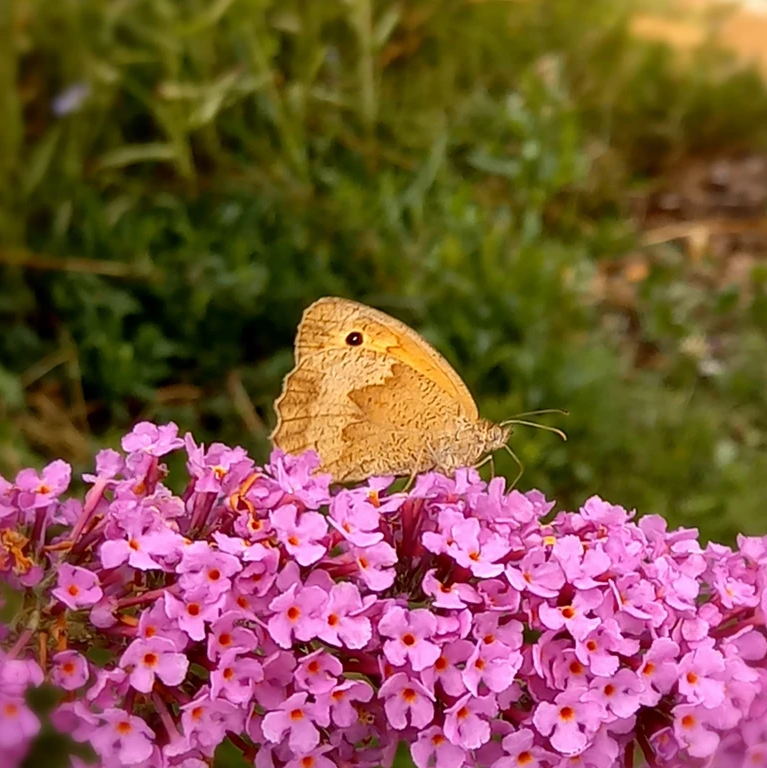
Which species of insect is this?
Maniola jurtina
